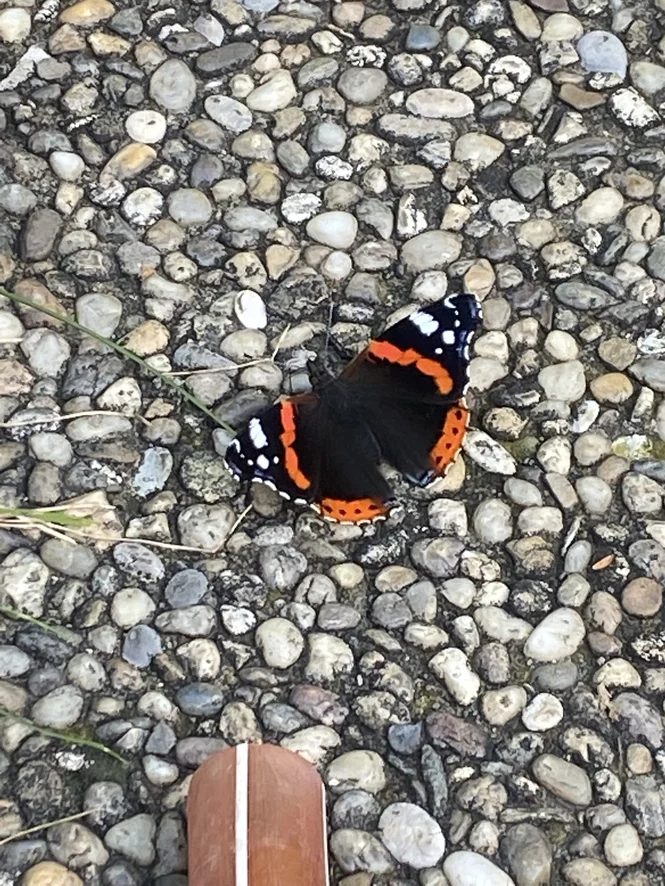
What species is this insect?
Vanessa atalanta
